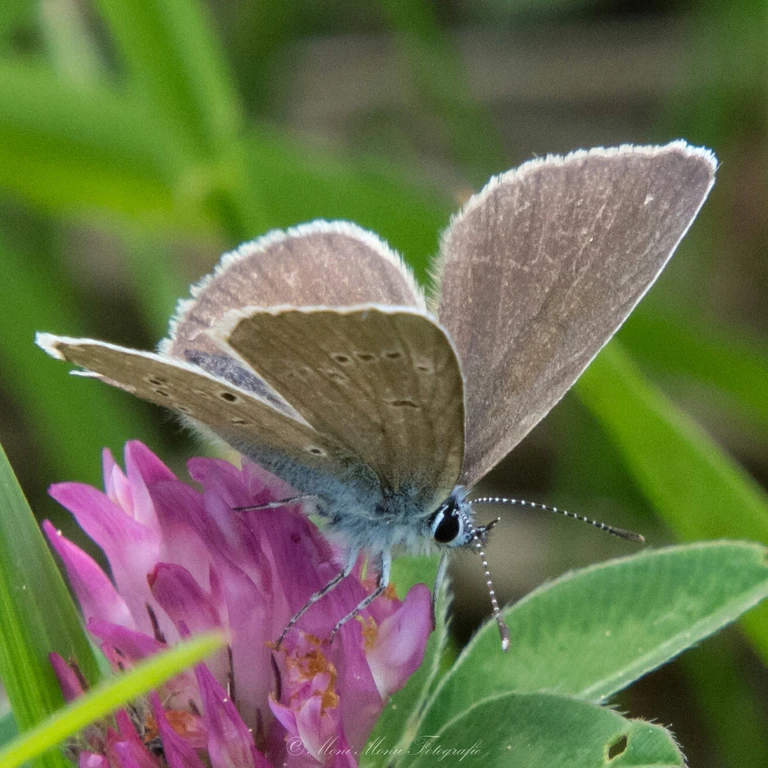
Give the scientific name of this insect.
Cyaniris semiargus
